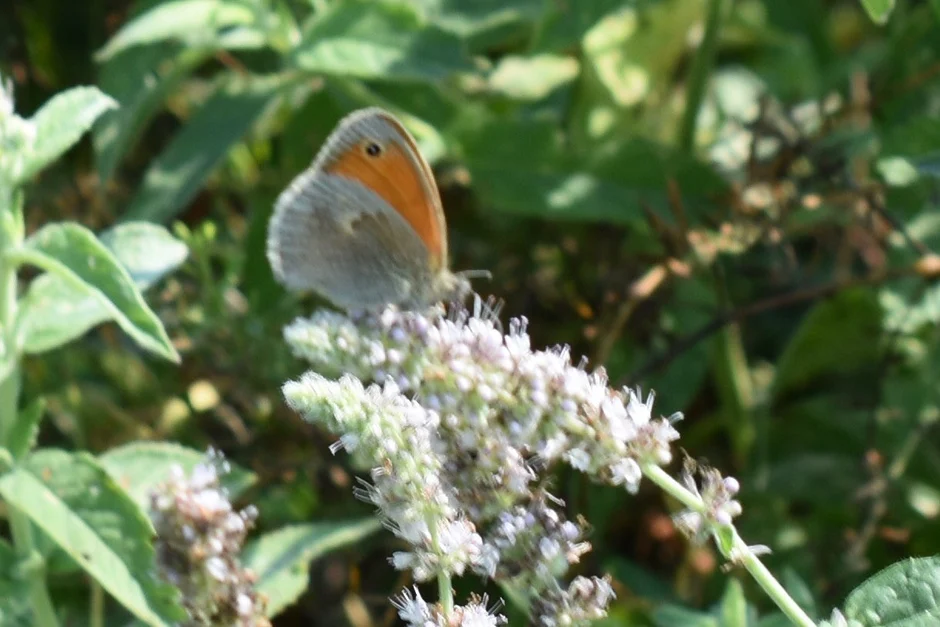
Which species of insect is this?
Coenonympha pamphilus
